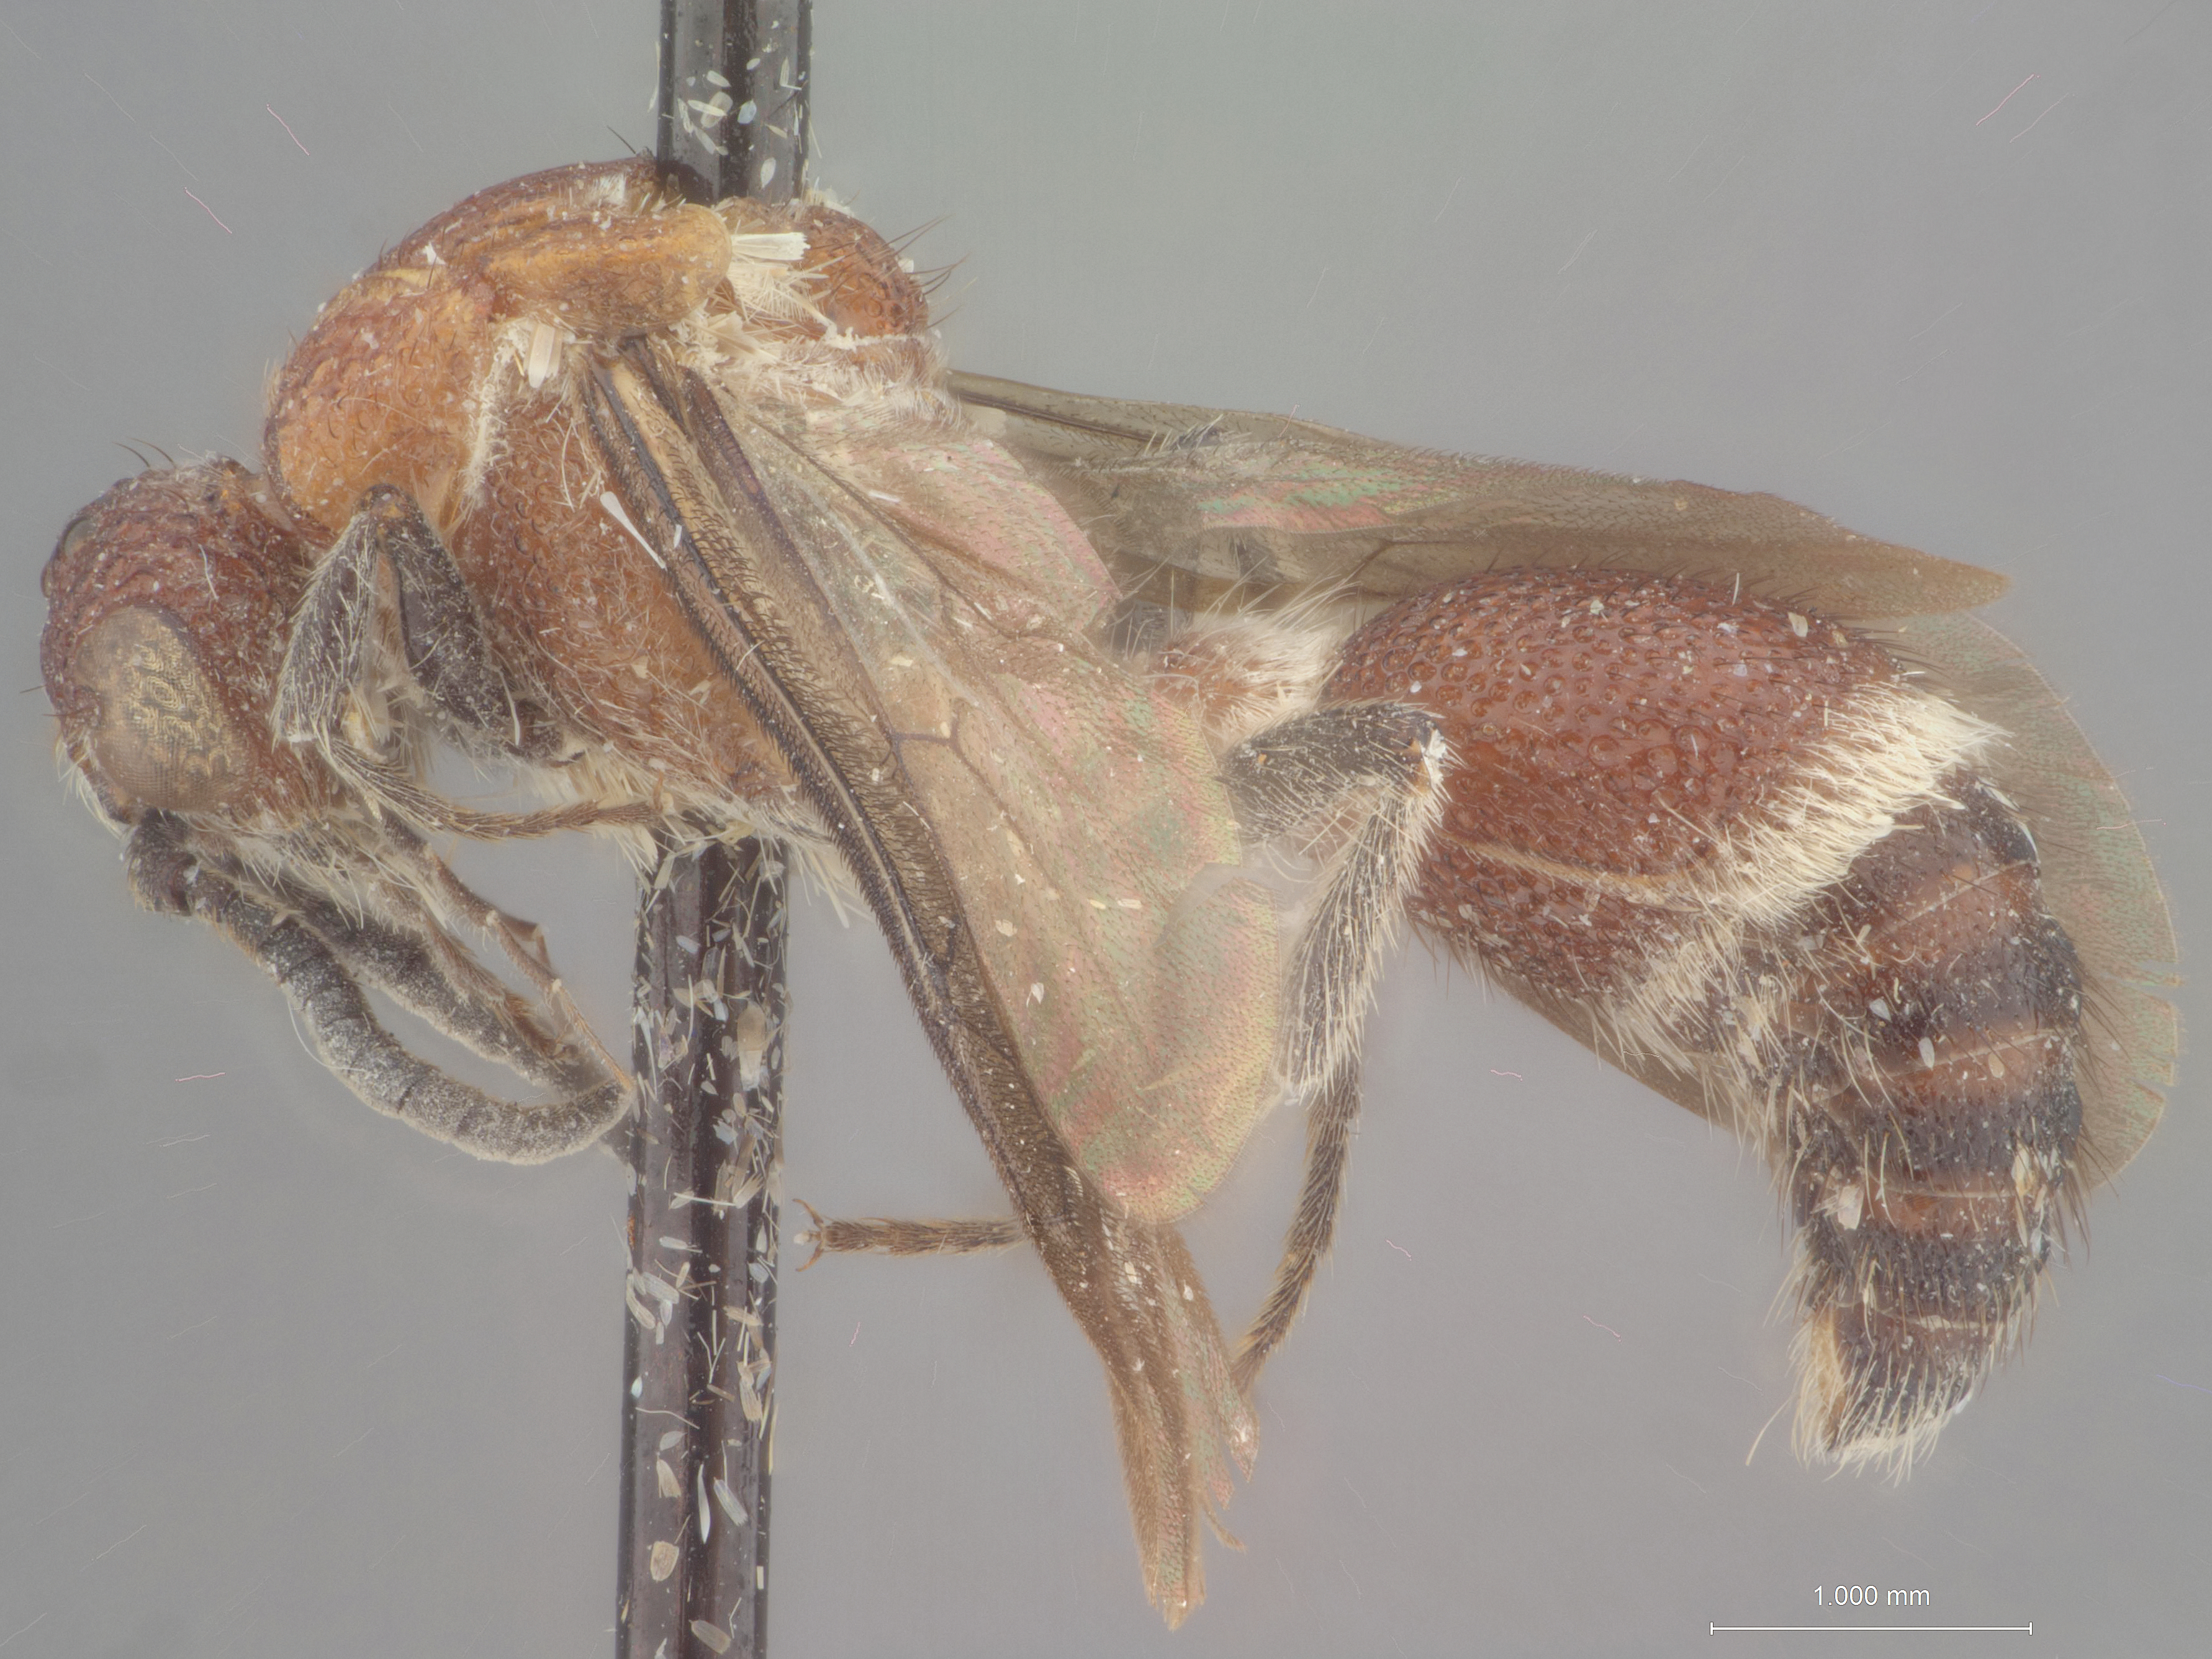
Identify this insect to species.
Ephuta floridana
